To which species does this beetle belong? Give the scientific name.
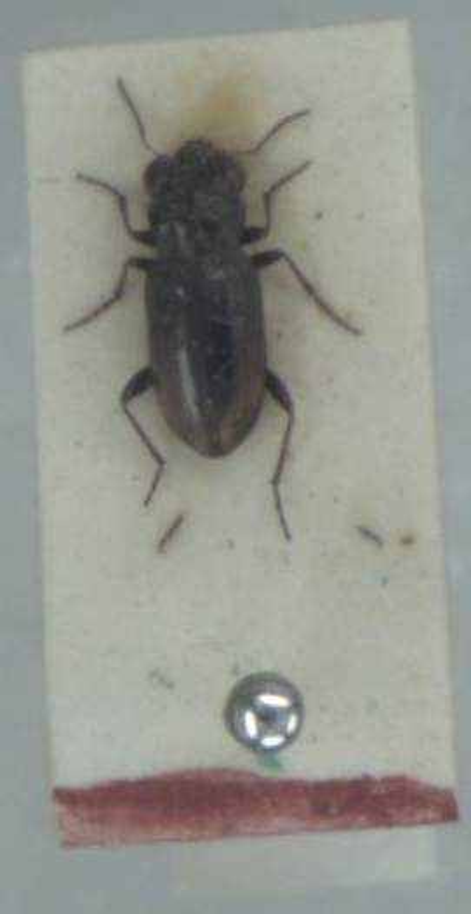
Notiophilus substriatus
